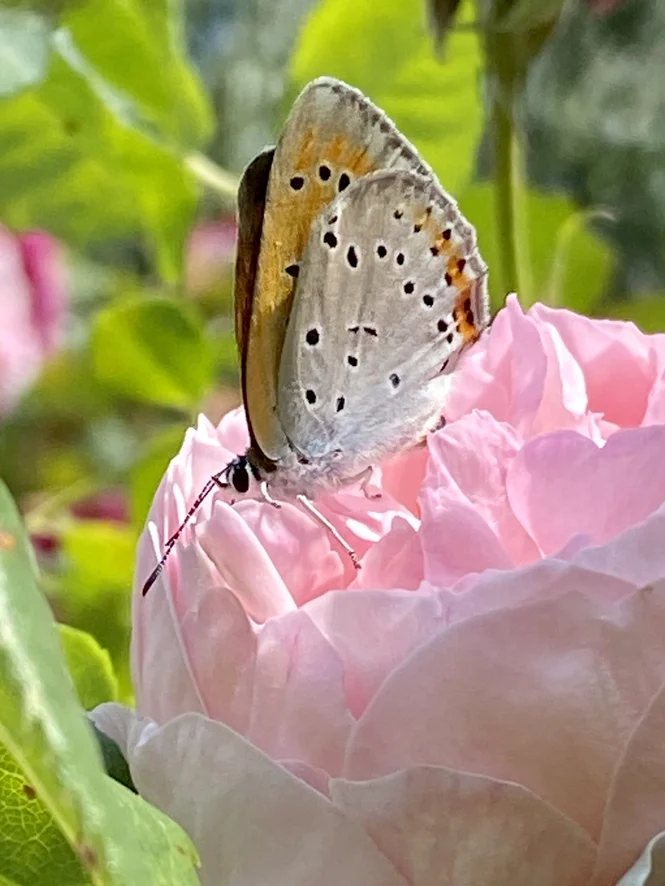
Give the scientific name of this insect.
Lycaena dispar
